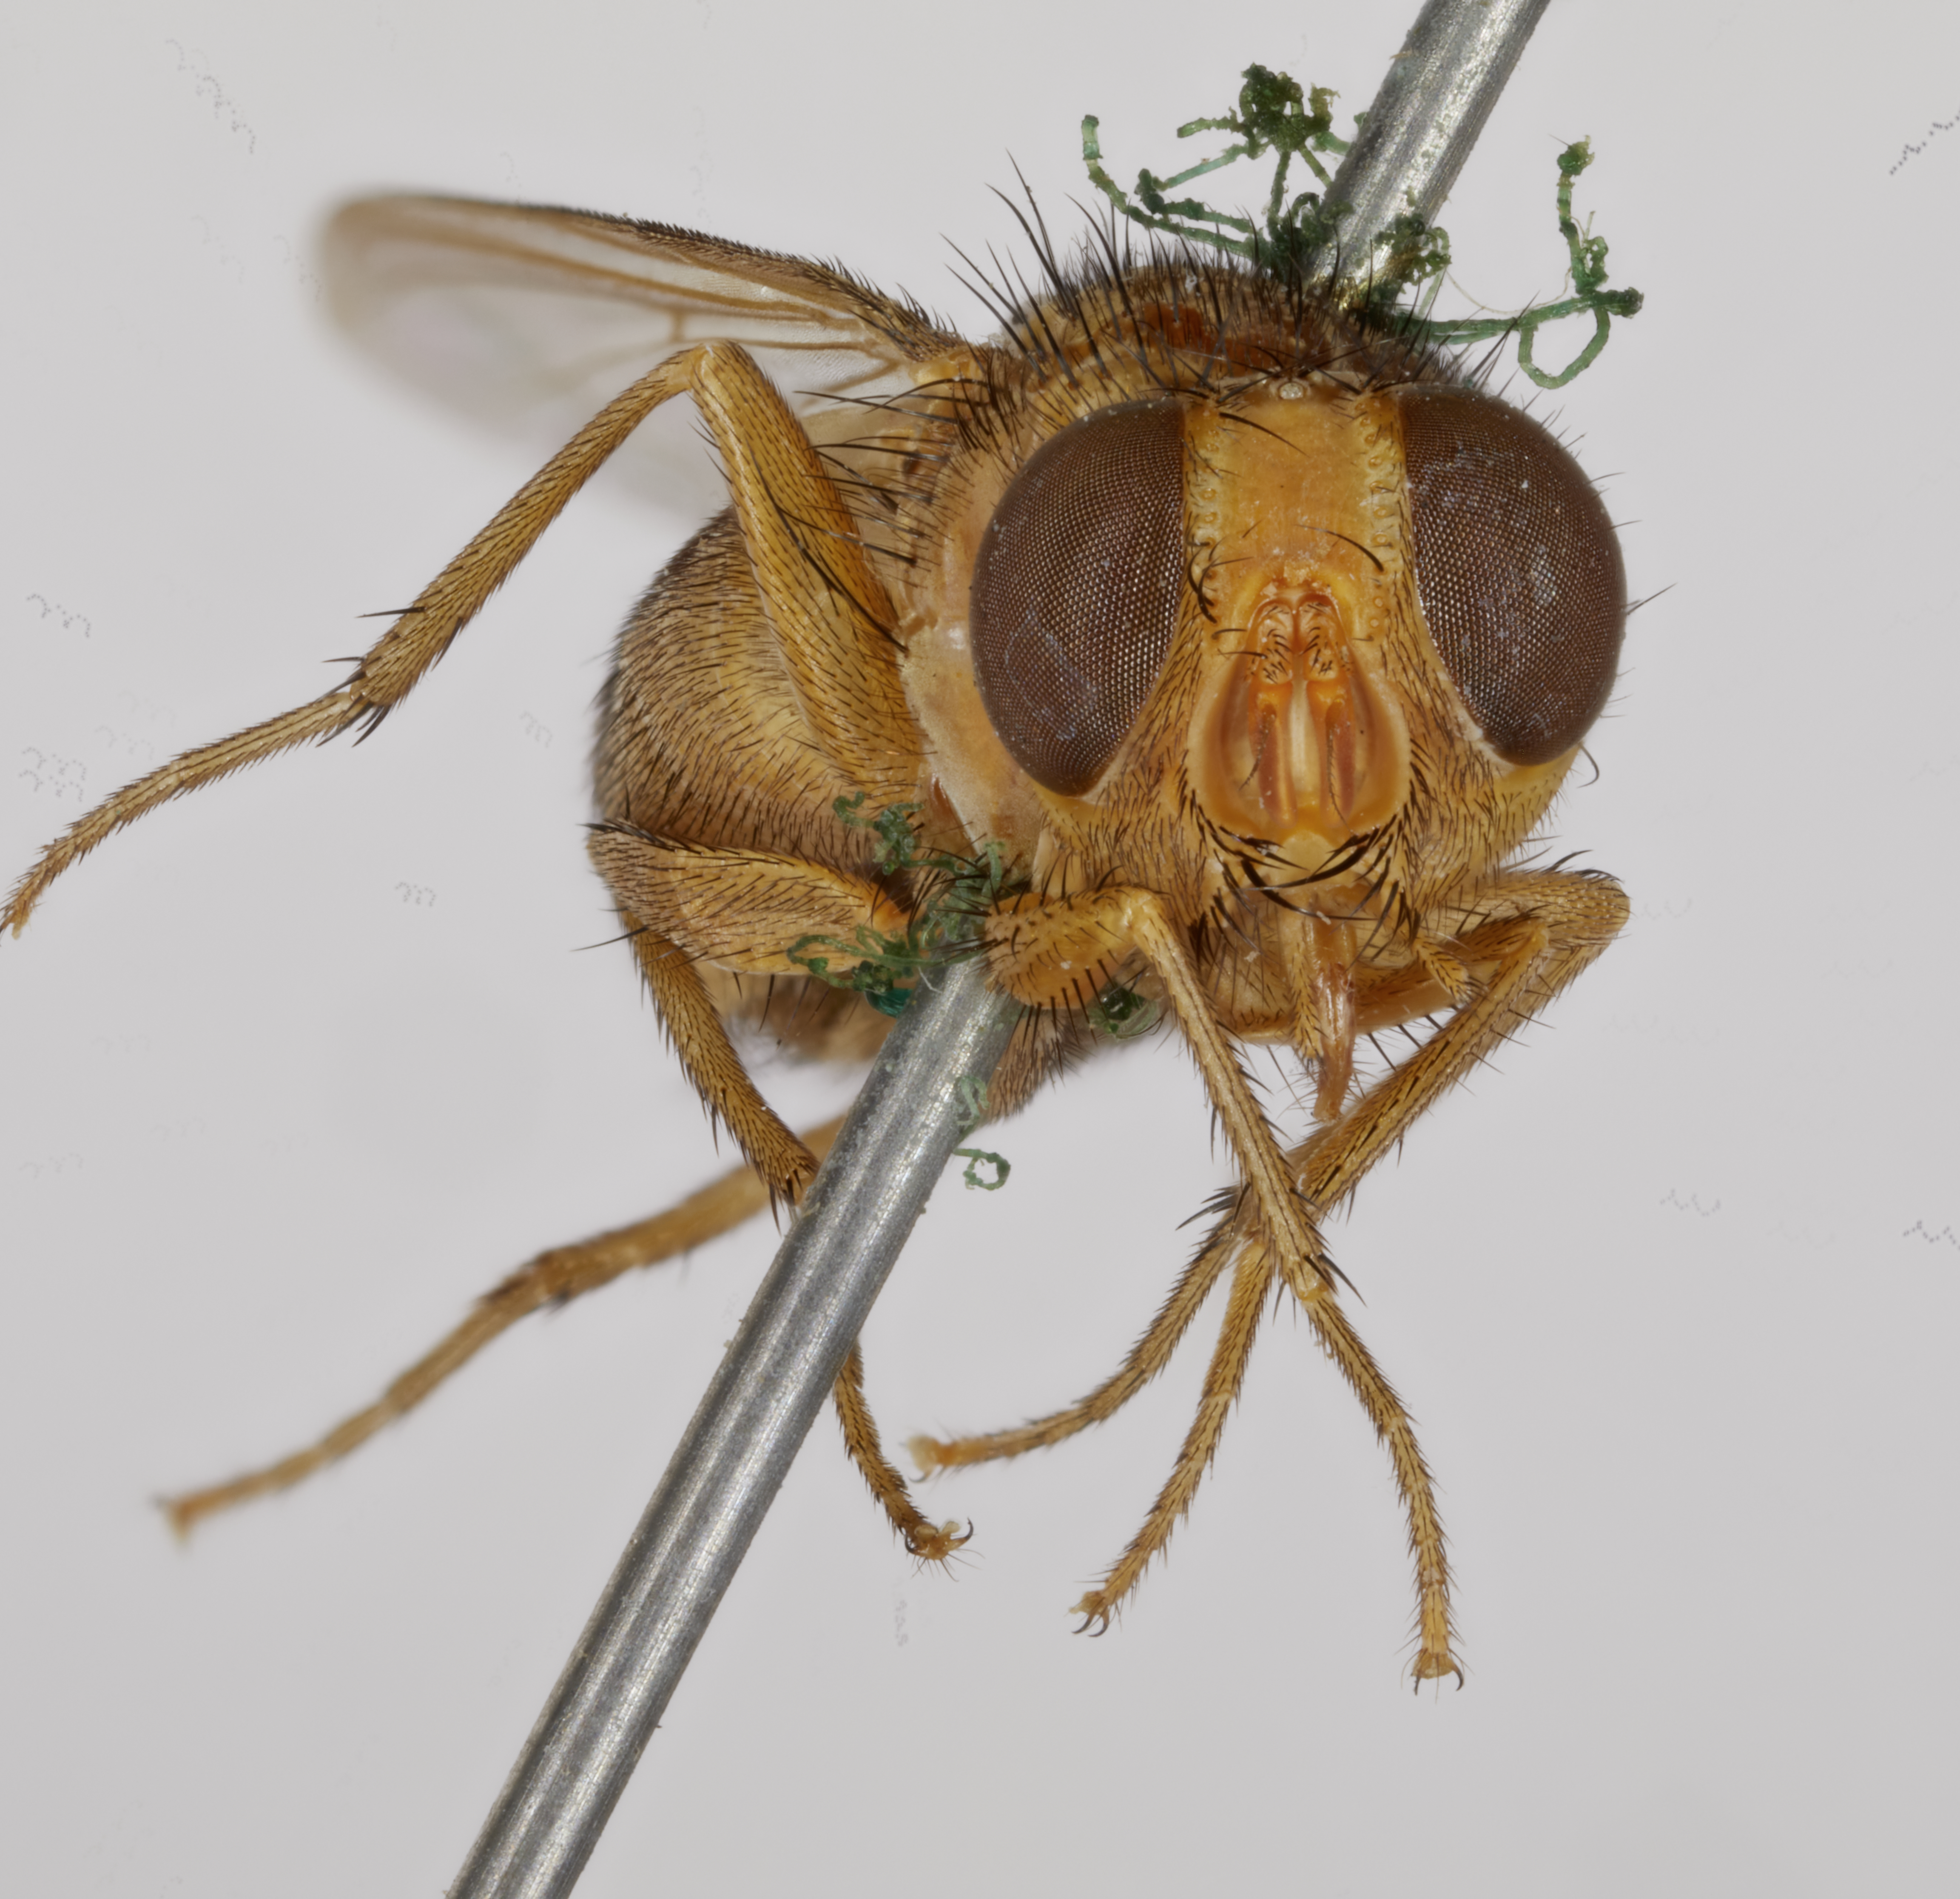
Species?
Booponus intonsus
